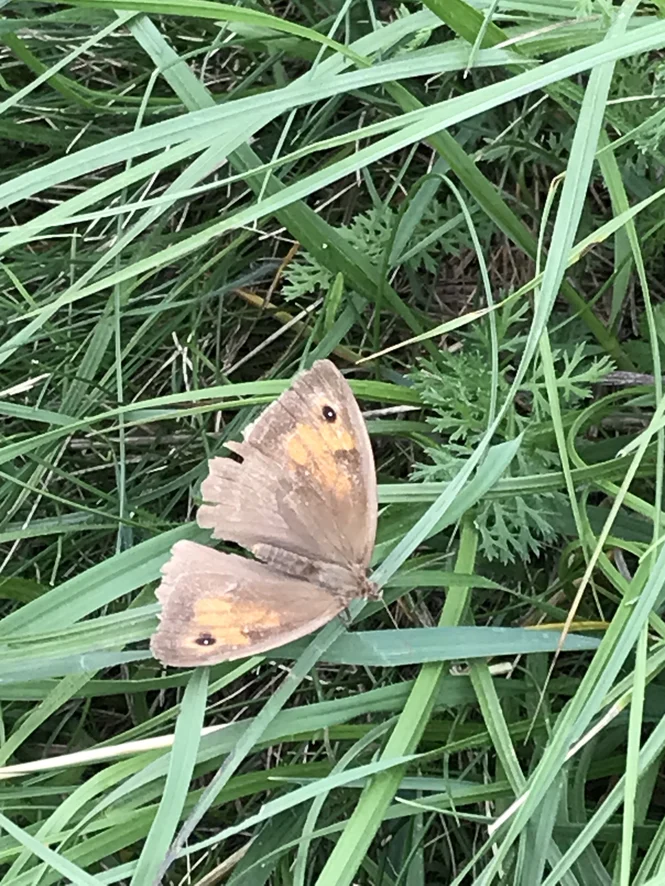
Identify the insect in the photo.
Maniola jurtina
